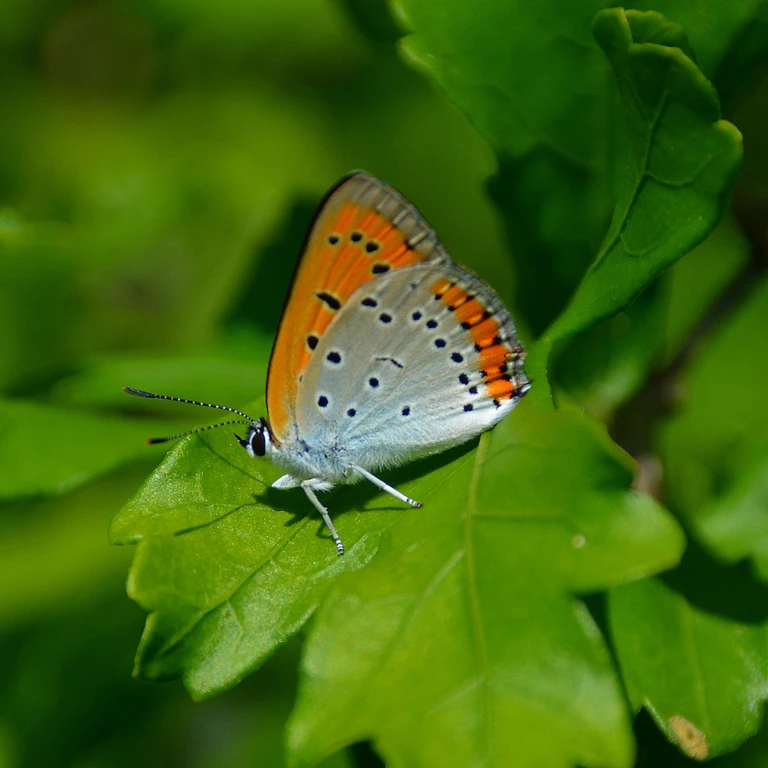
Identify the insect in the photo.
Lycaena dispar
